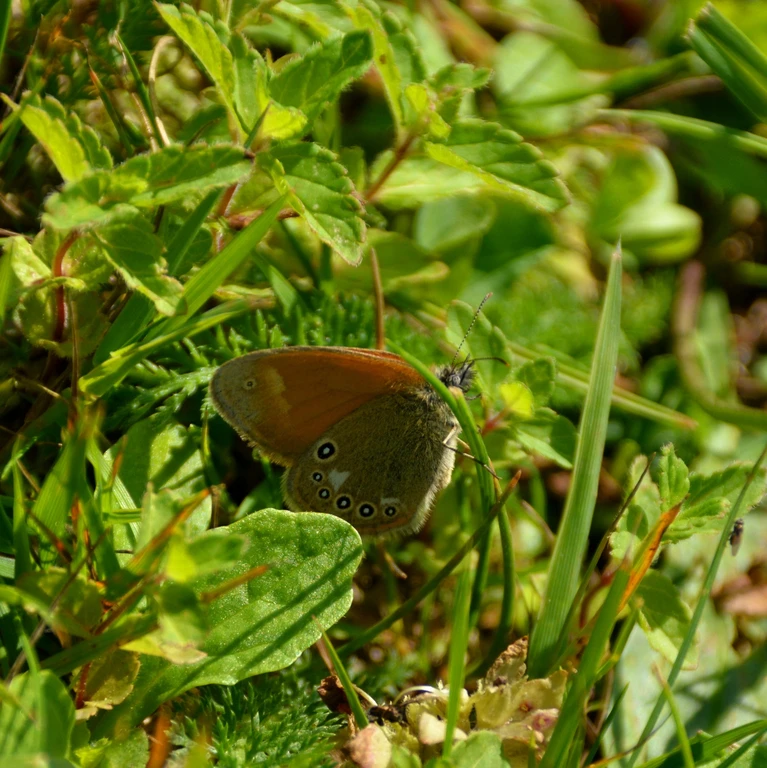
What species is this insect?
Coenonympha glycerion (also Coenonympha iphis)
